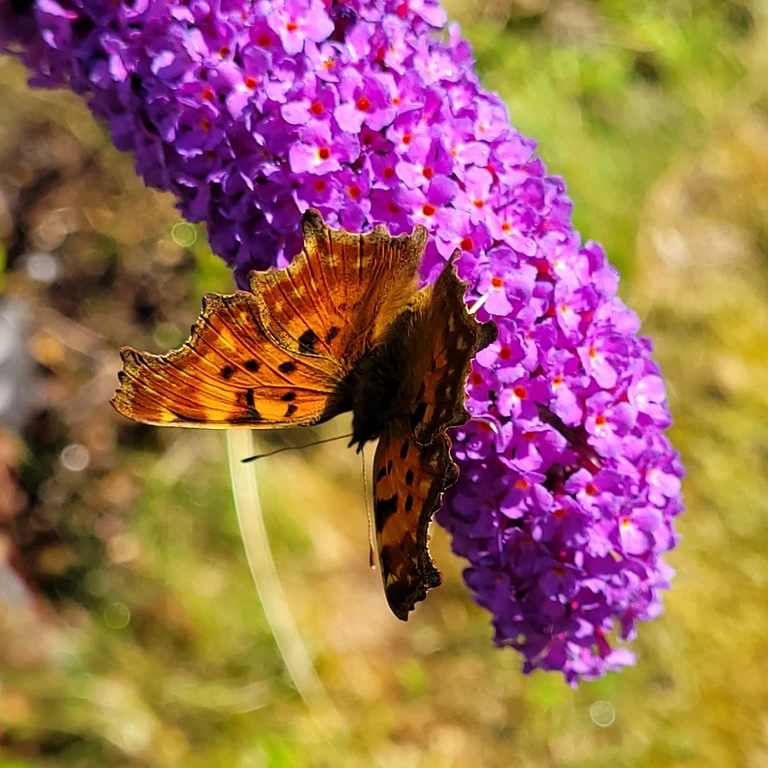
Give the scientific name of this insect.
Polygonia c-album
